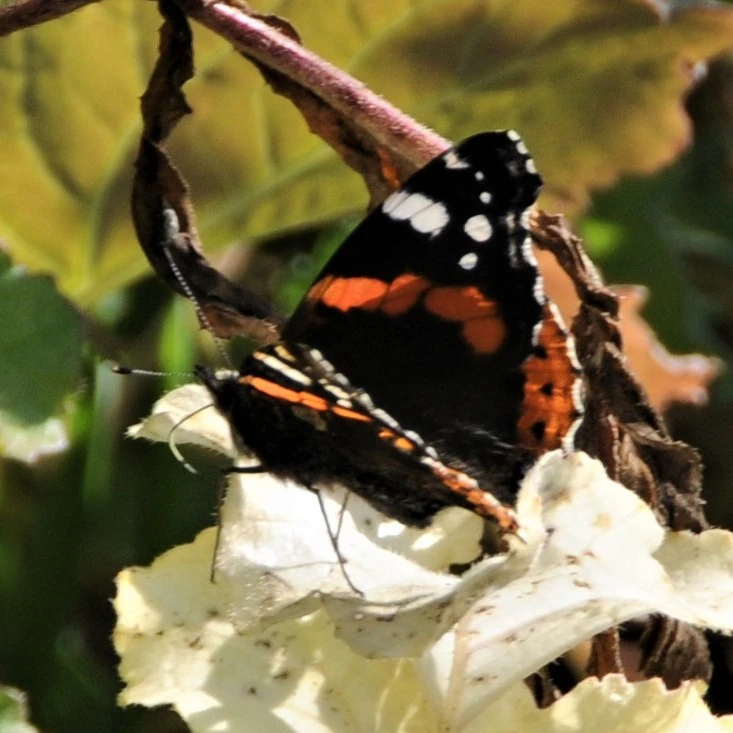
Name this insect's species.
Vanessa atalanta
